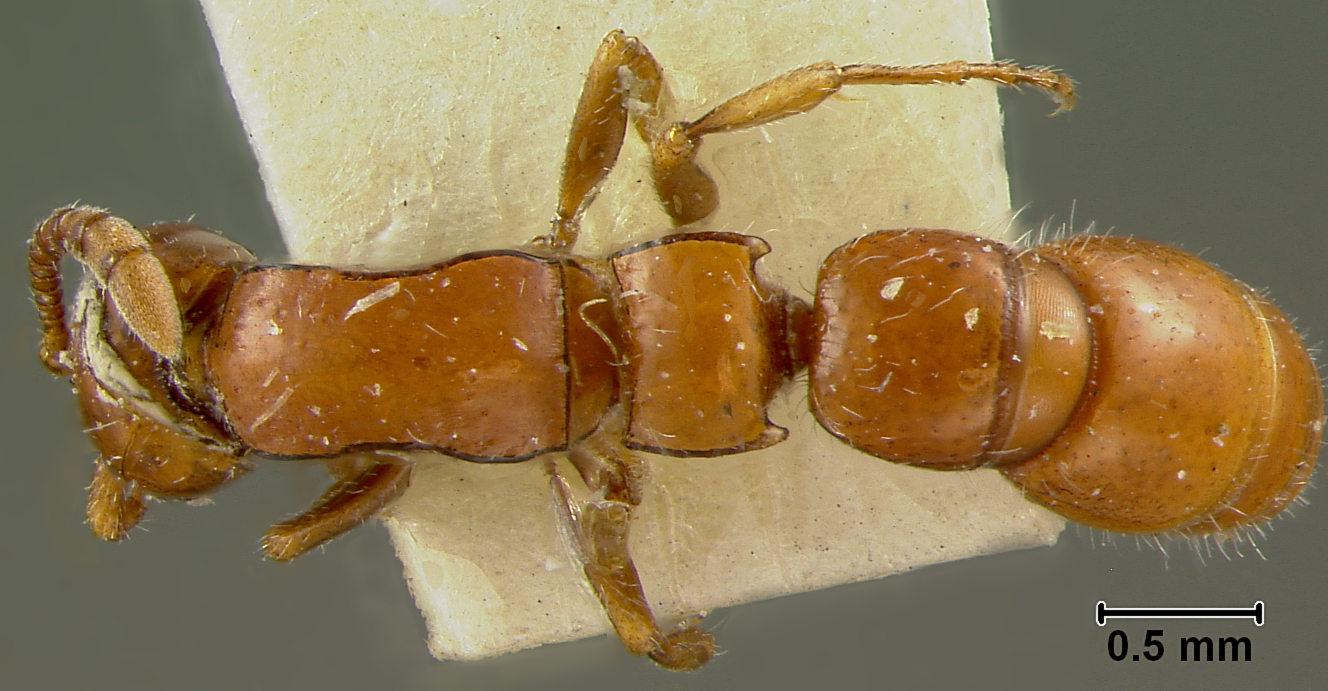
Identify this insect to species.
Phyracaces fervidus
